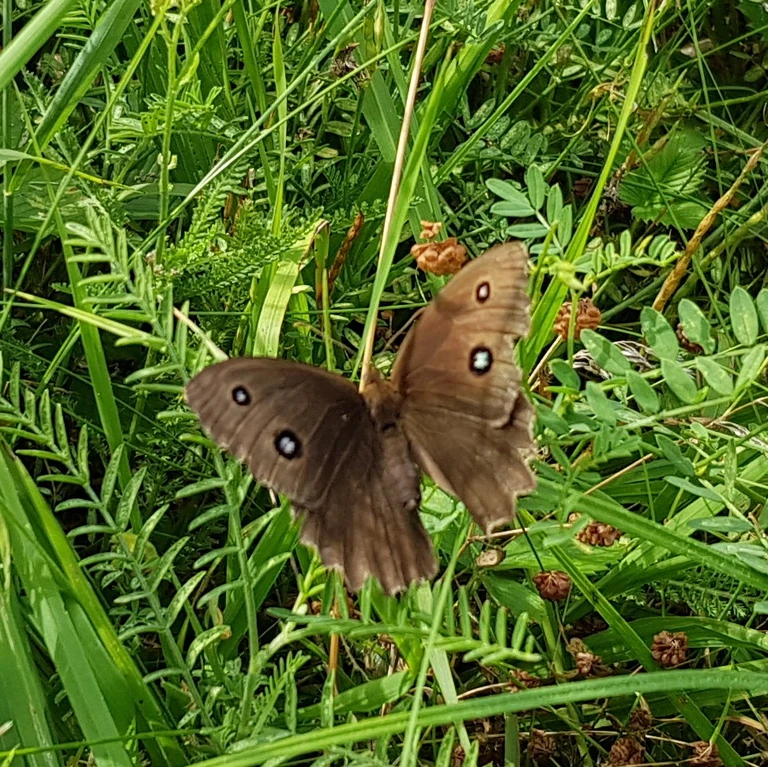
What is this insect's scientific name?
Minois dryas
